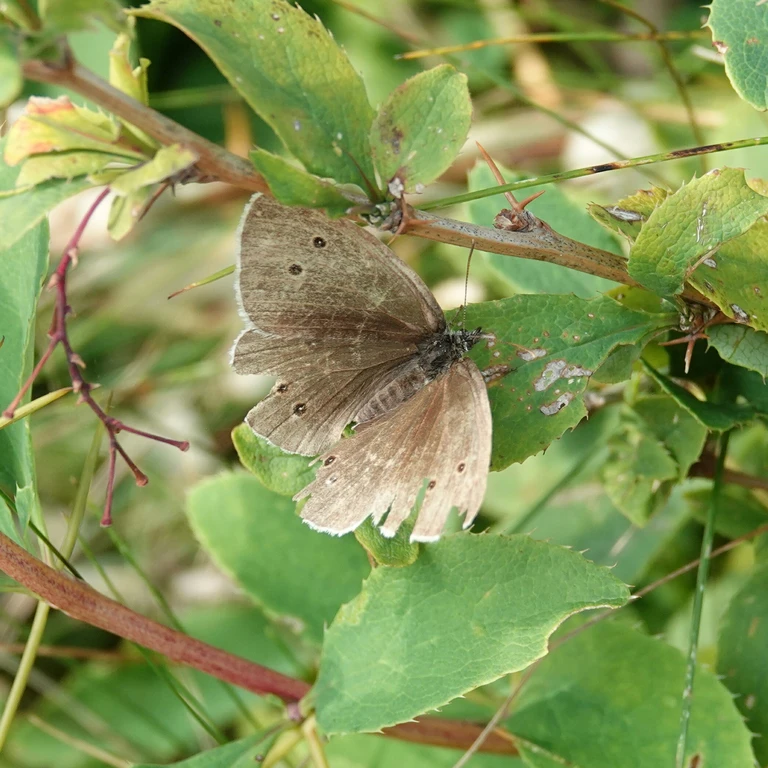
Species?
Aphantopus hyperantus
